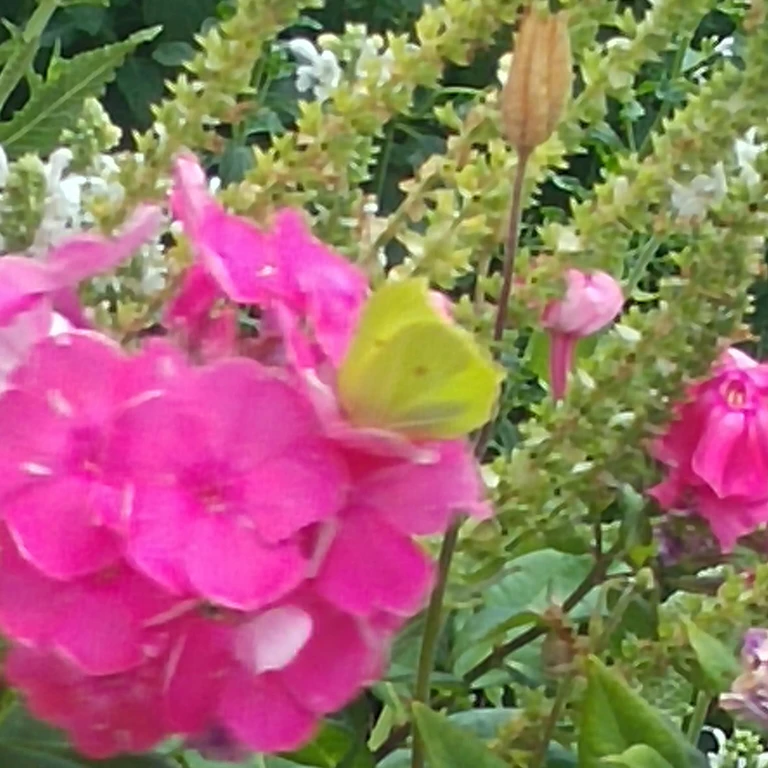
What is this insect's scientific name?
Gonepteryx rhamni
